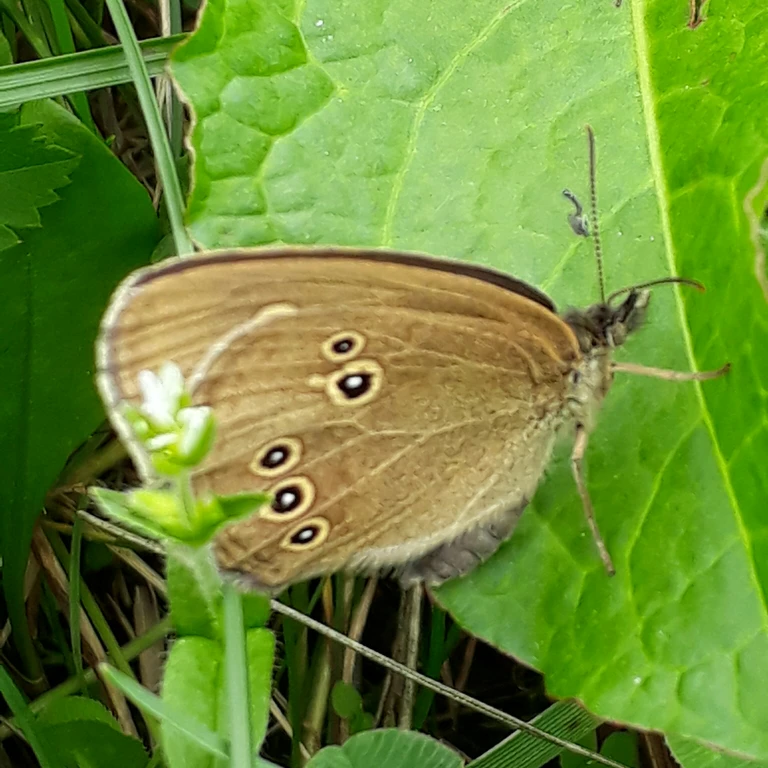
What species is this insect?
Aphantopus hyperantus
